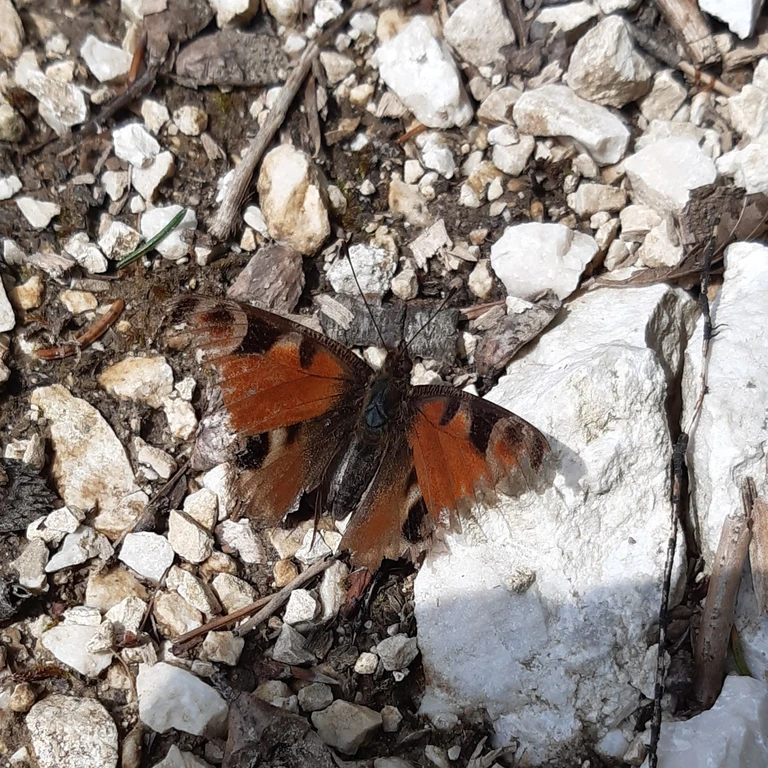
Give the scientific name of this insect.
Aglais io
